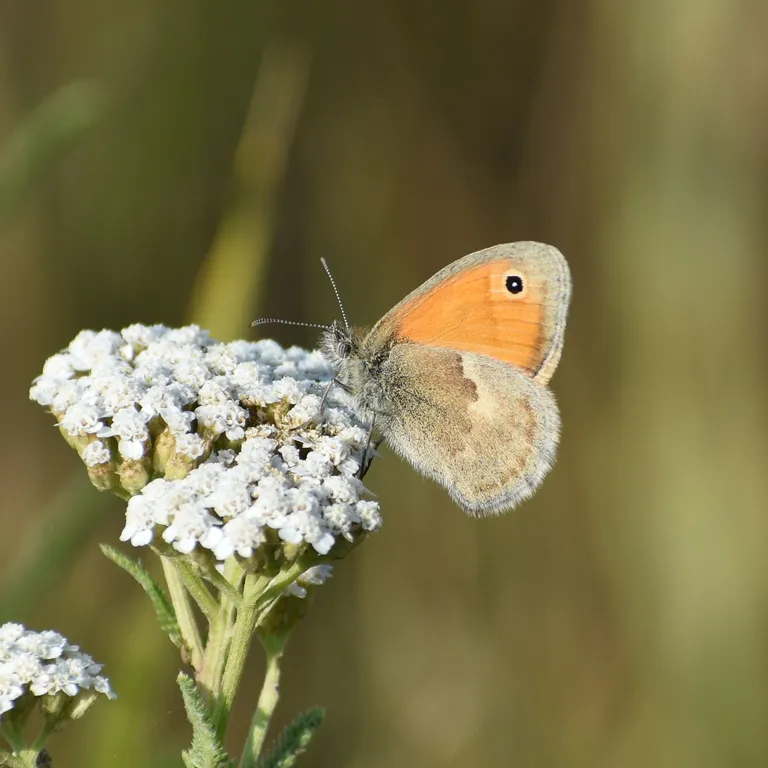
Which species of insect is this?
Coenonympha pamphilus
